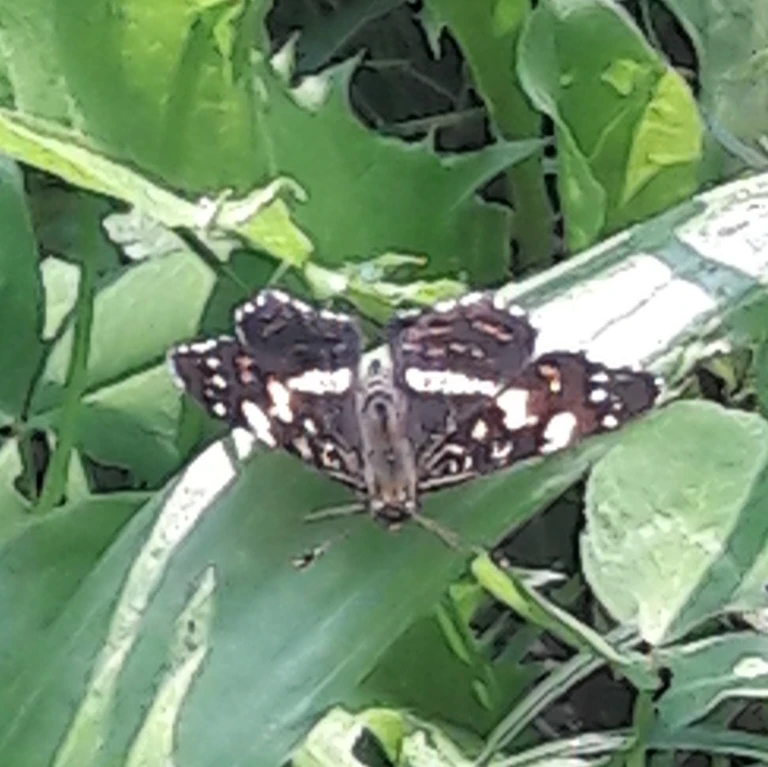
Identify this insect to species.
Araschnia levana
